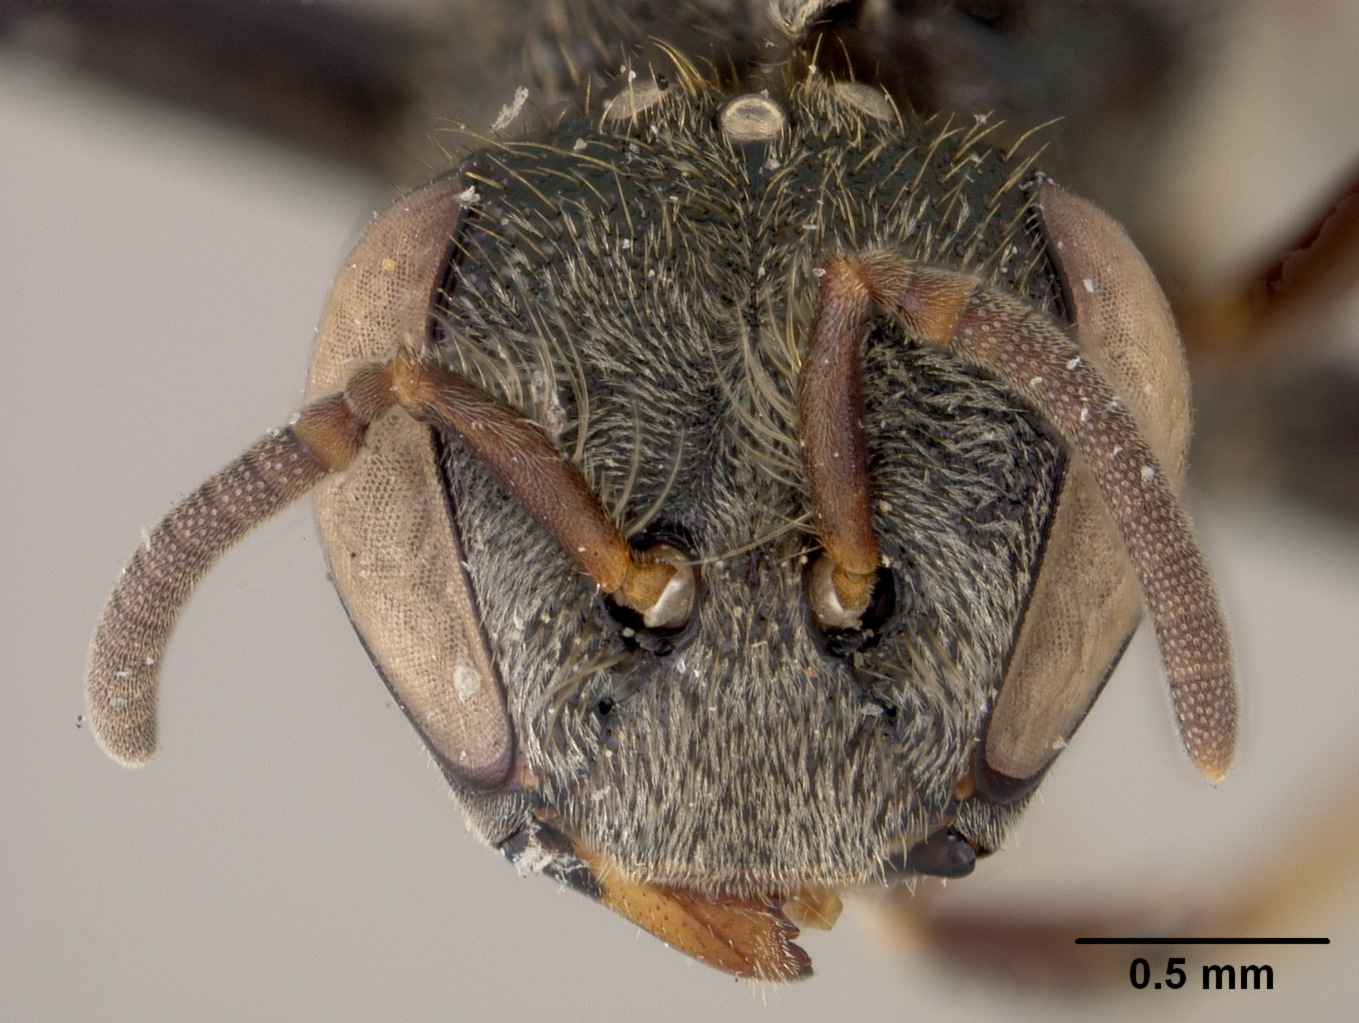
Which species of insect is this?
Trigona testaccicornis
